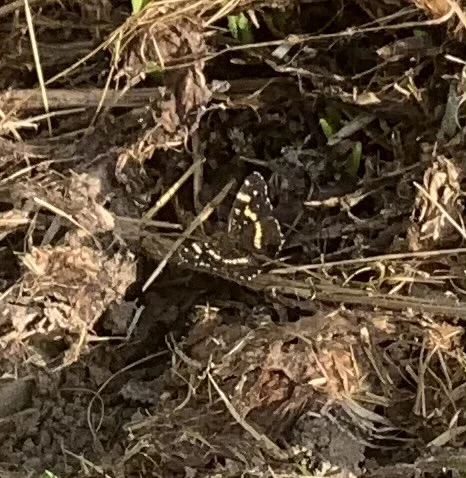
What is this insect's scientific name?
Araschnia levana
